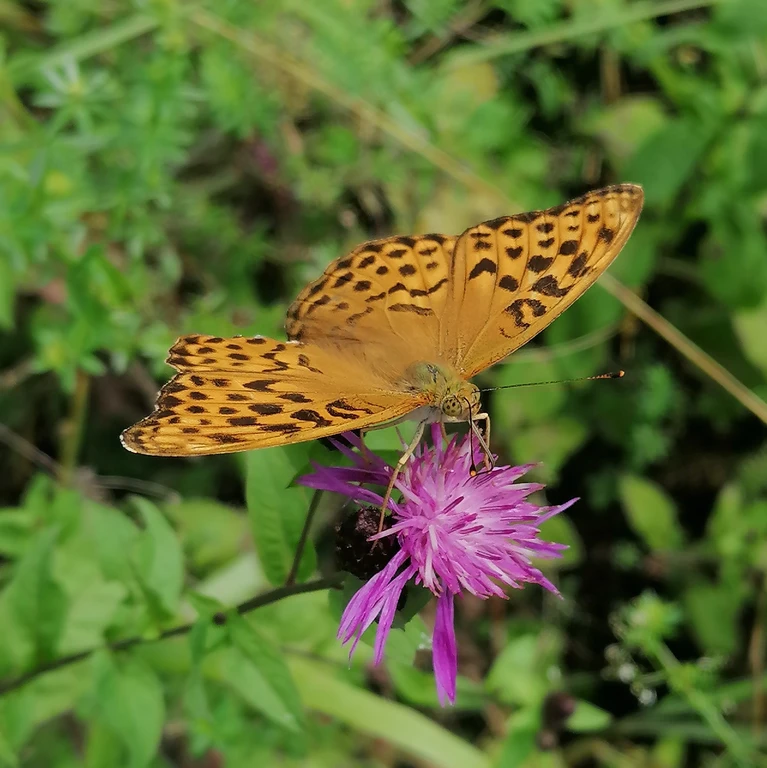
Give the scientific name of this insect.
Argynnis paphia
